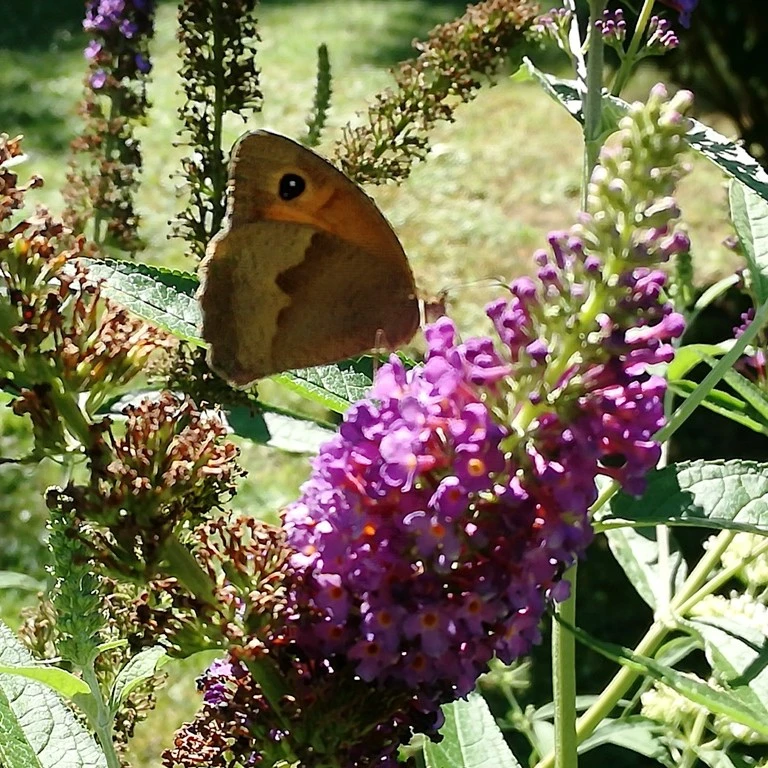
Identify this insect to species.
Maniola jurtina
